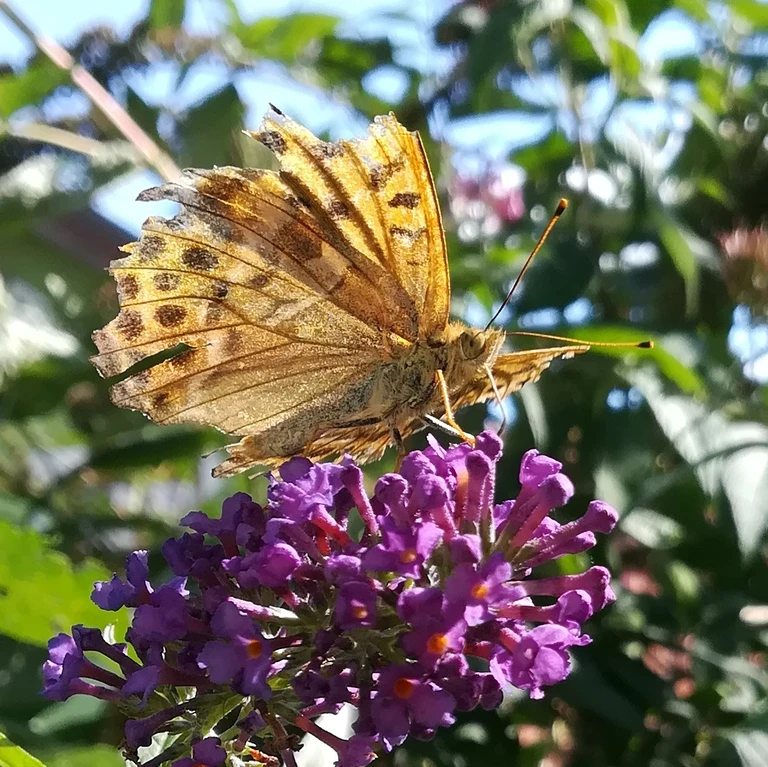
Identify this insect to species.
Argynnis paphia
